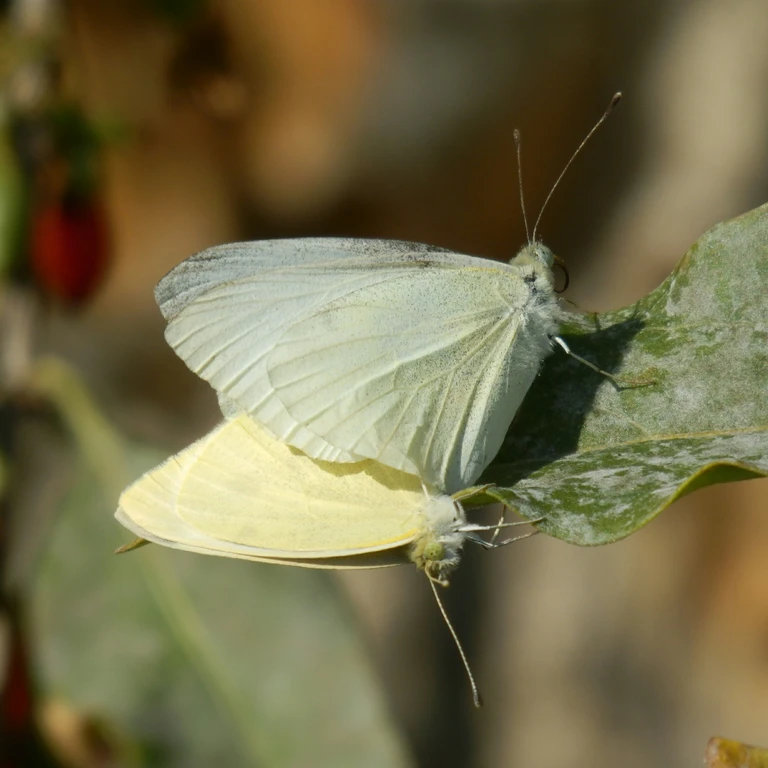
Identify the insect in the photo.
Pieris rapae
